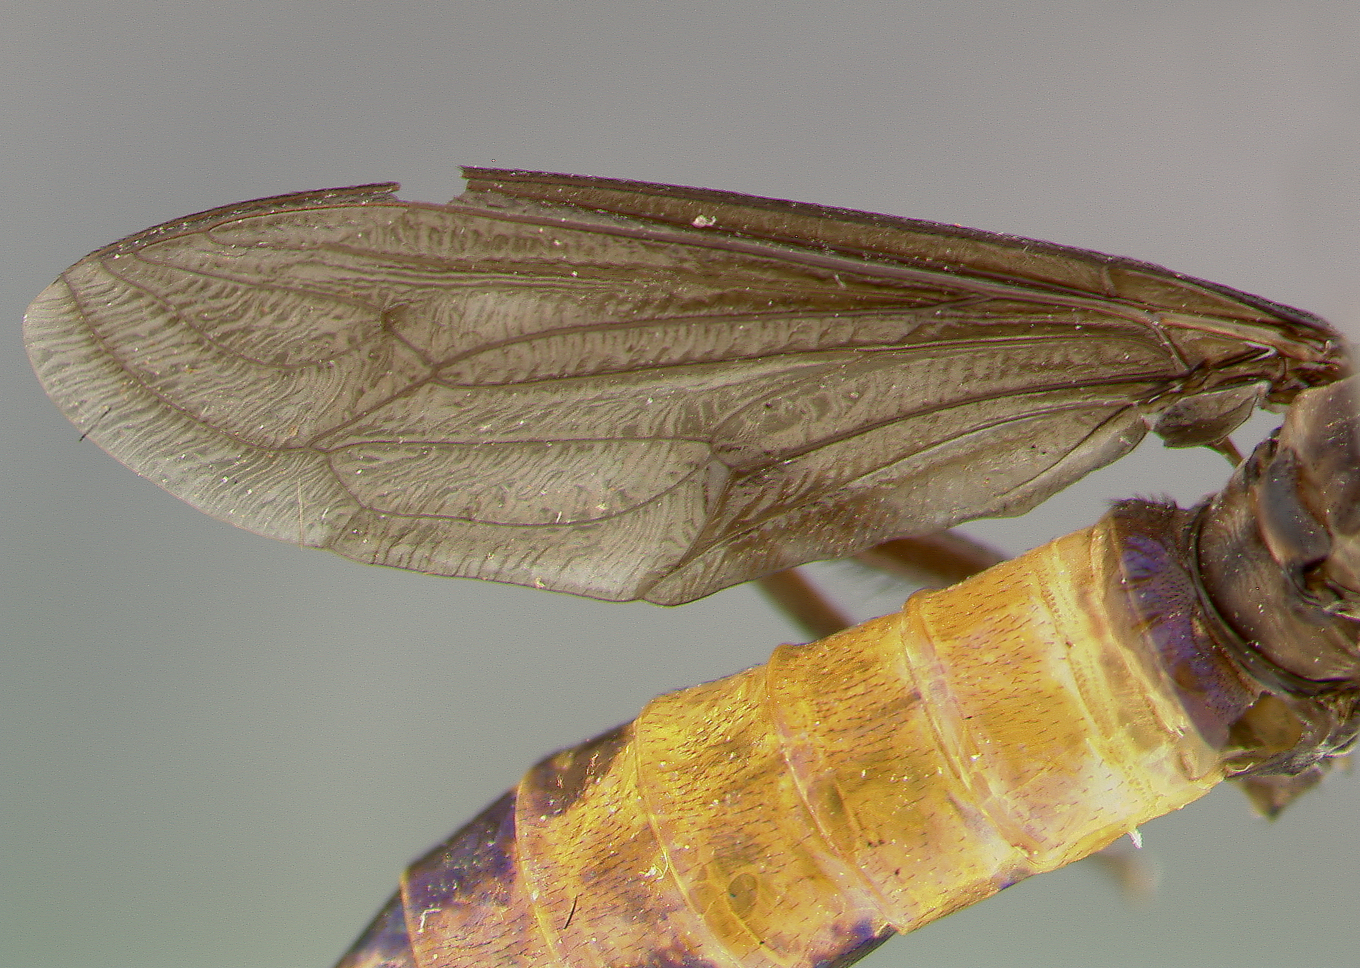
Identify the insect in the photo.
Messiasia lanei
